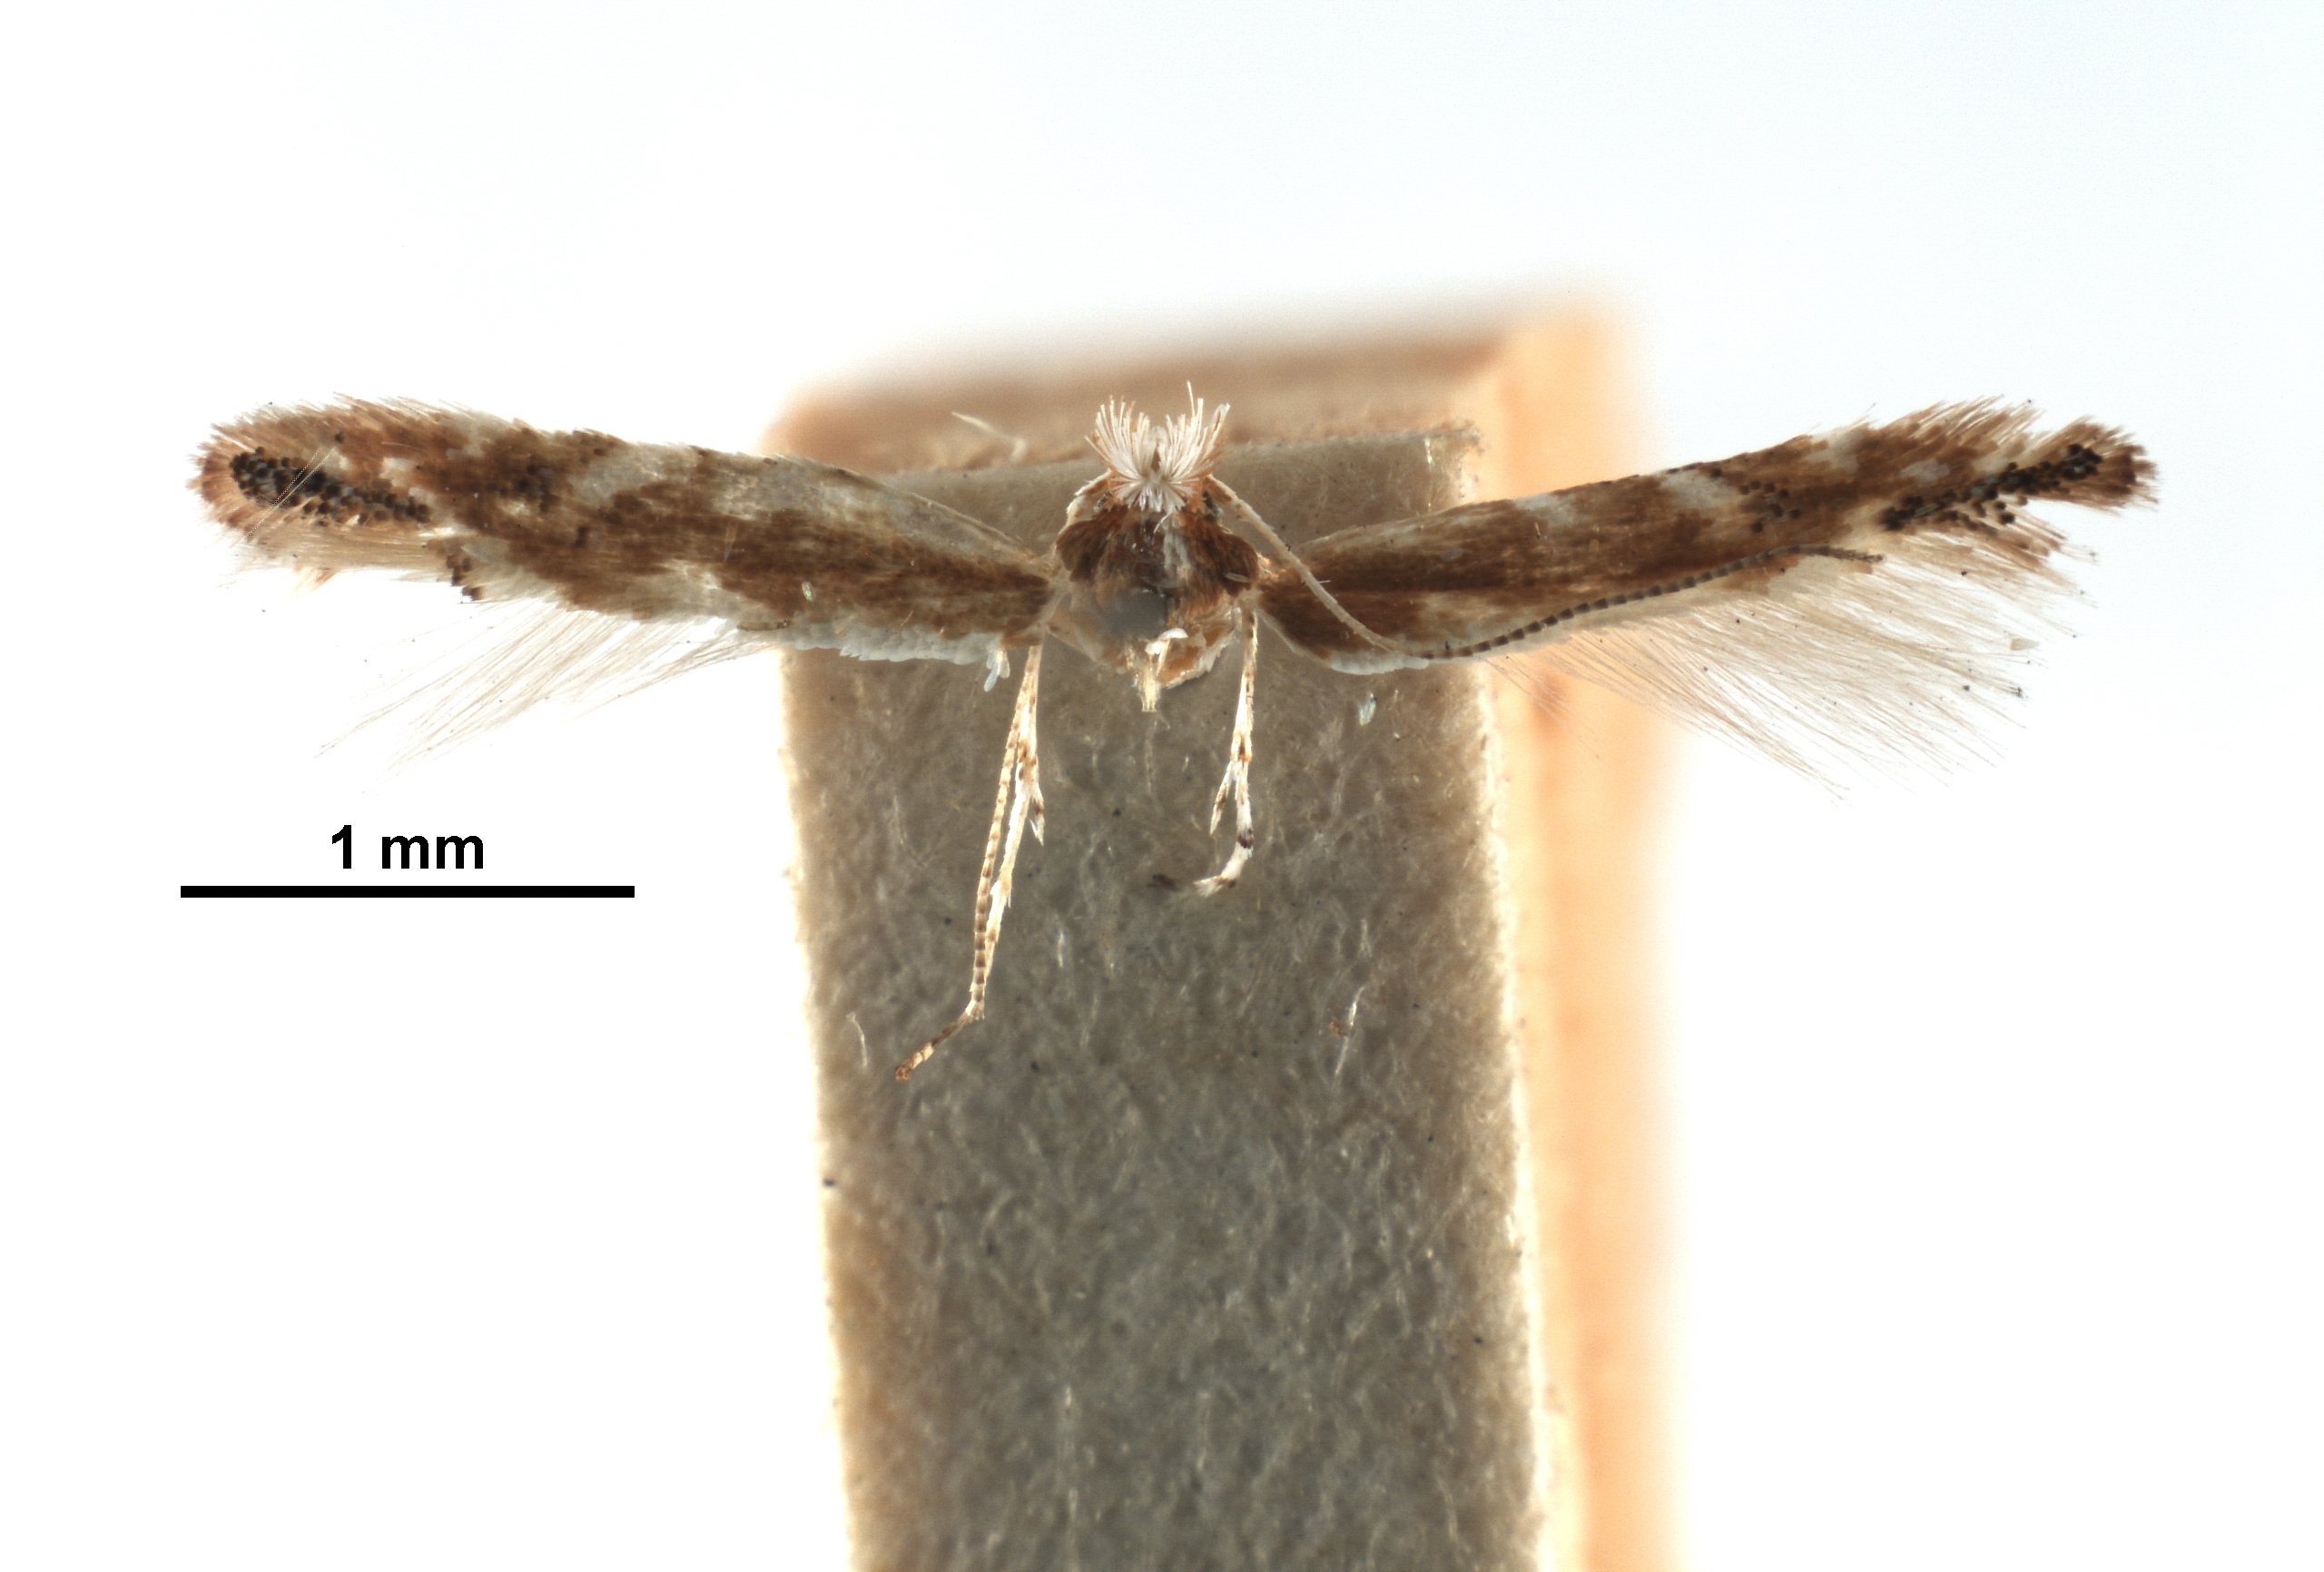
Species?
Cameraria australisella
